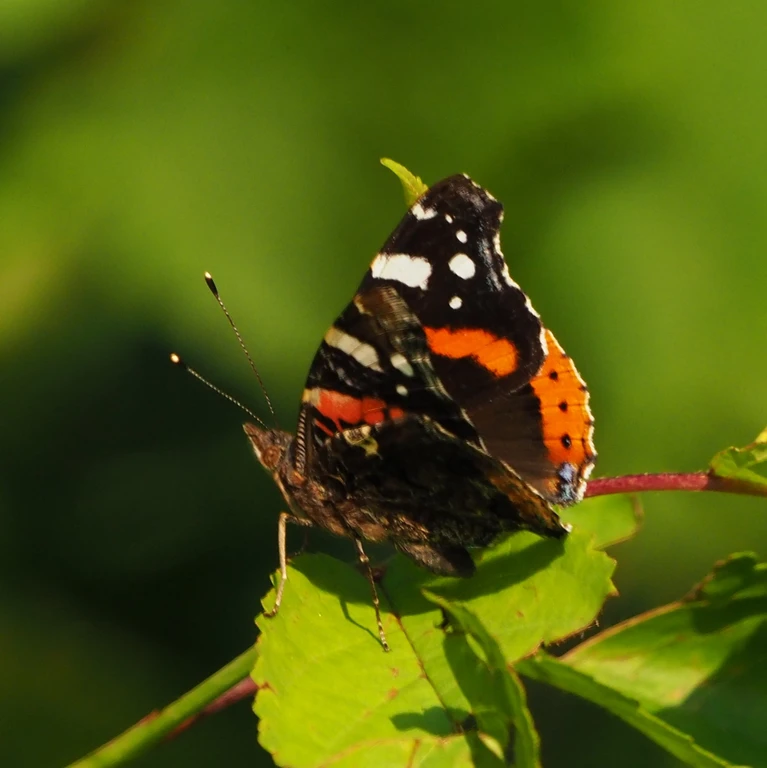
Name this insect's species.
Vanessa atalanta
